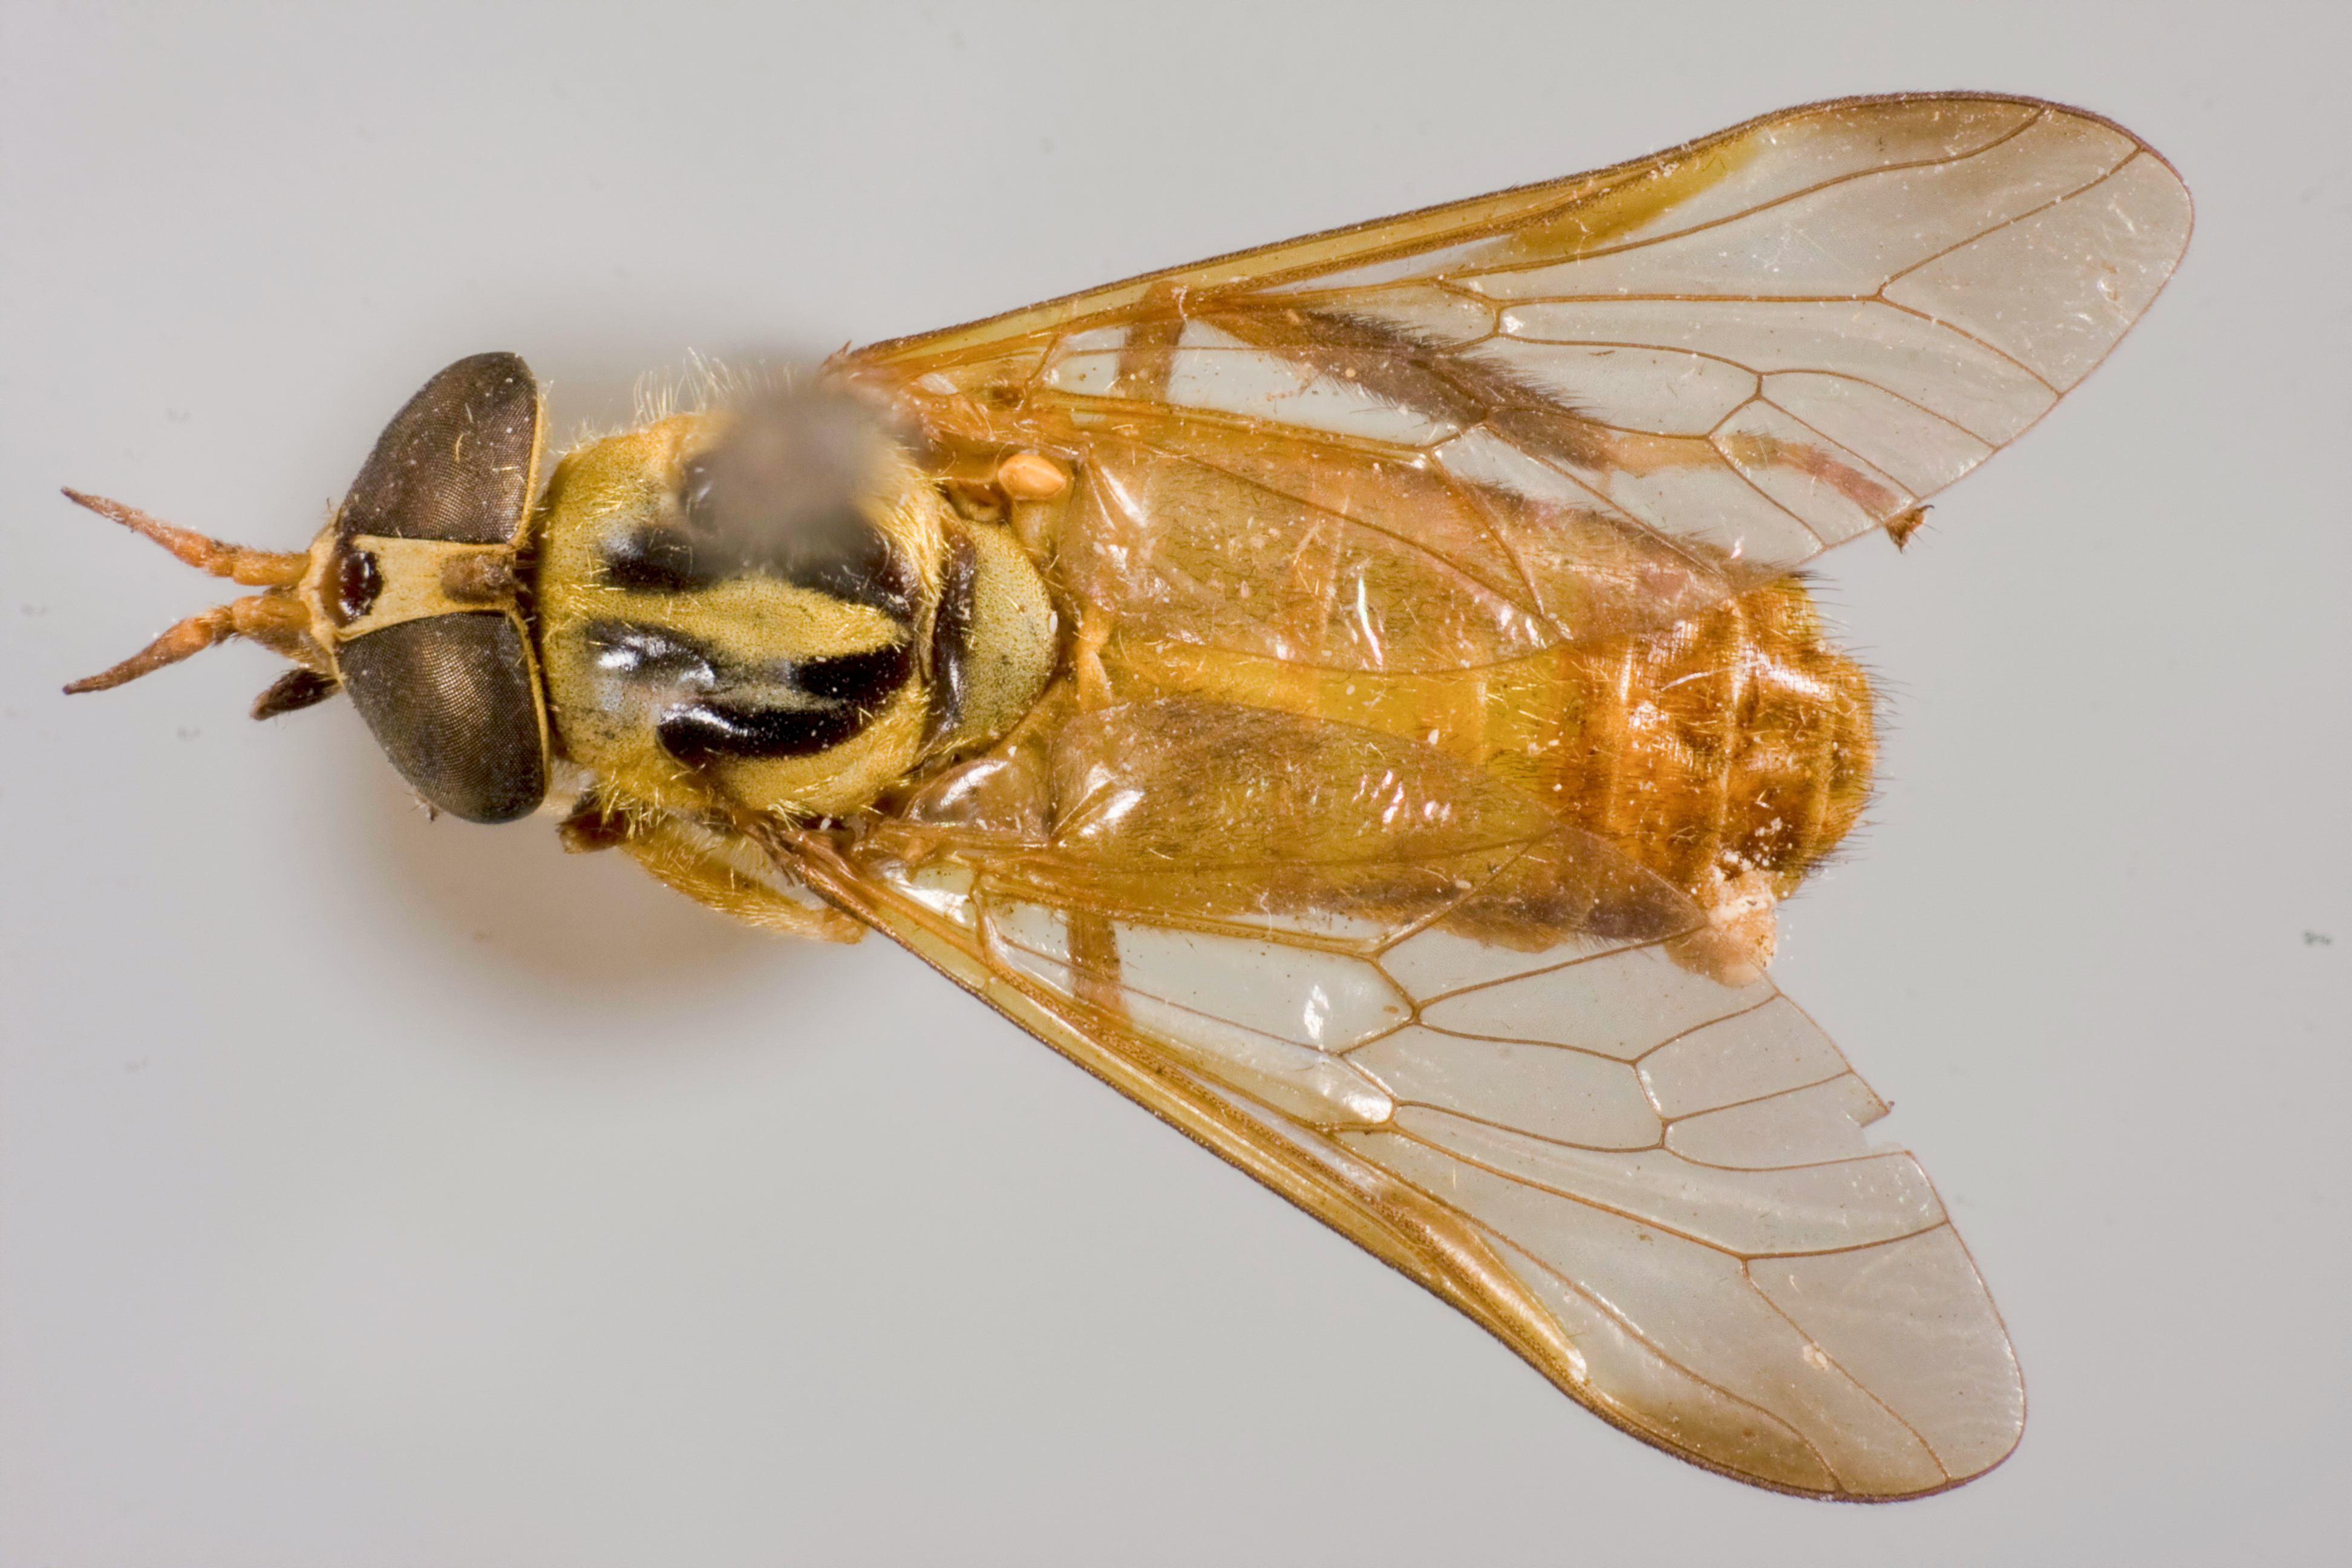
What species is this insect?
Diachlorus anduzei
